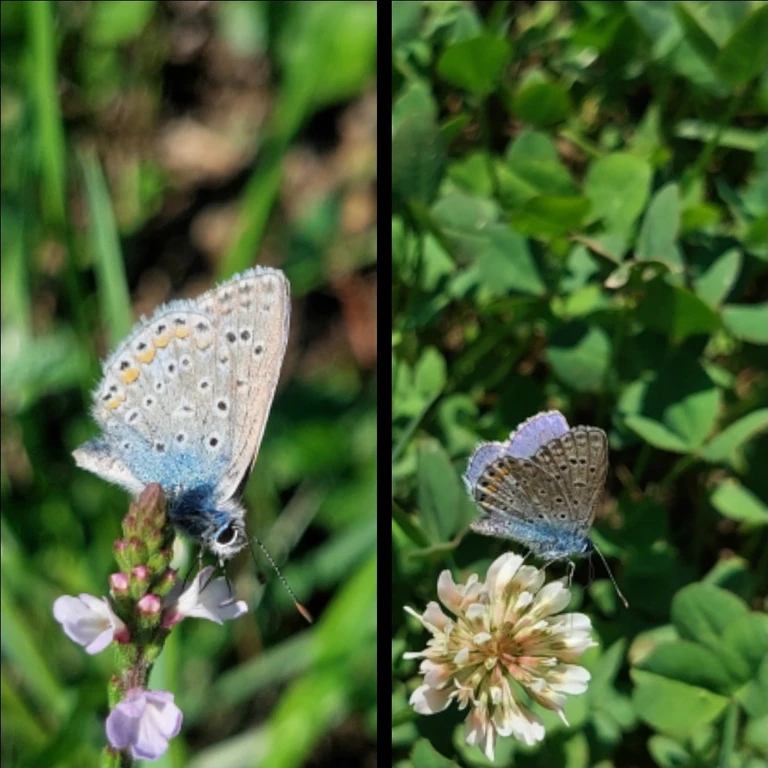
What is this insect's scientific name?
Polyommatus icarus
